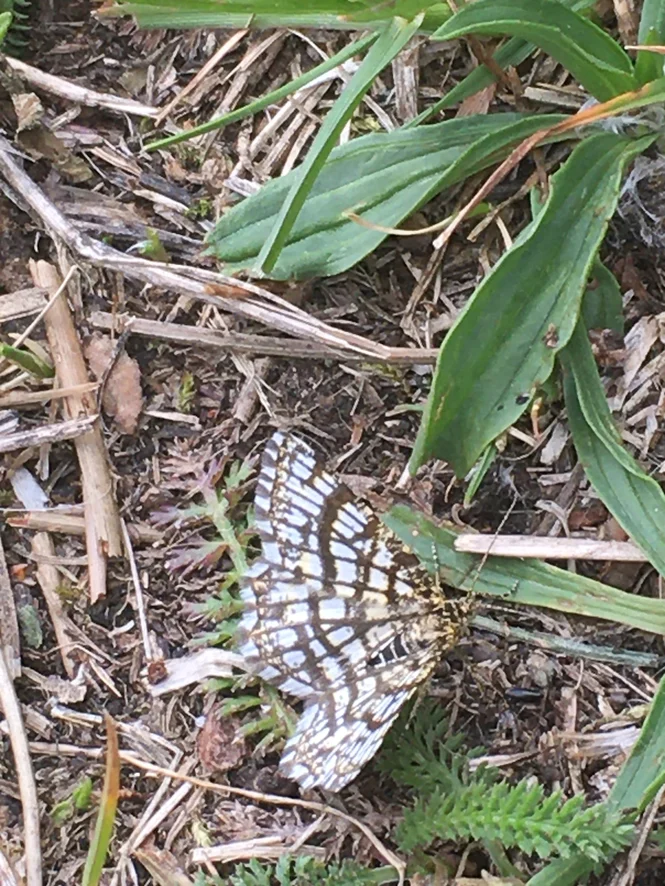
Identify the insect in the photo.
Chiasmia clathrata
